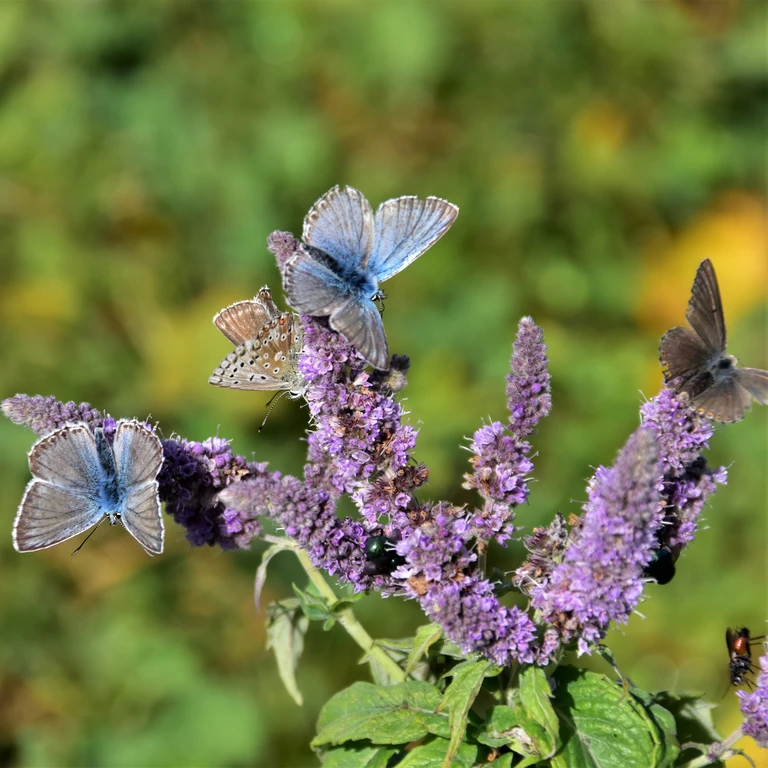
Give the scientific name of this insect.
Lysandra coridon
